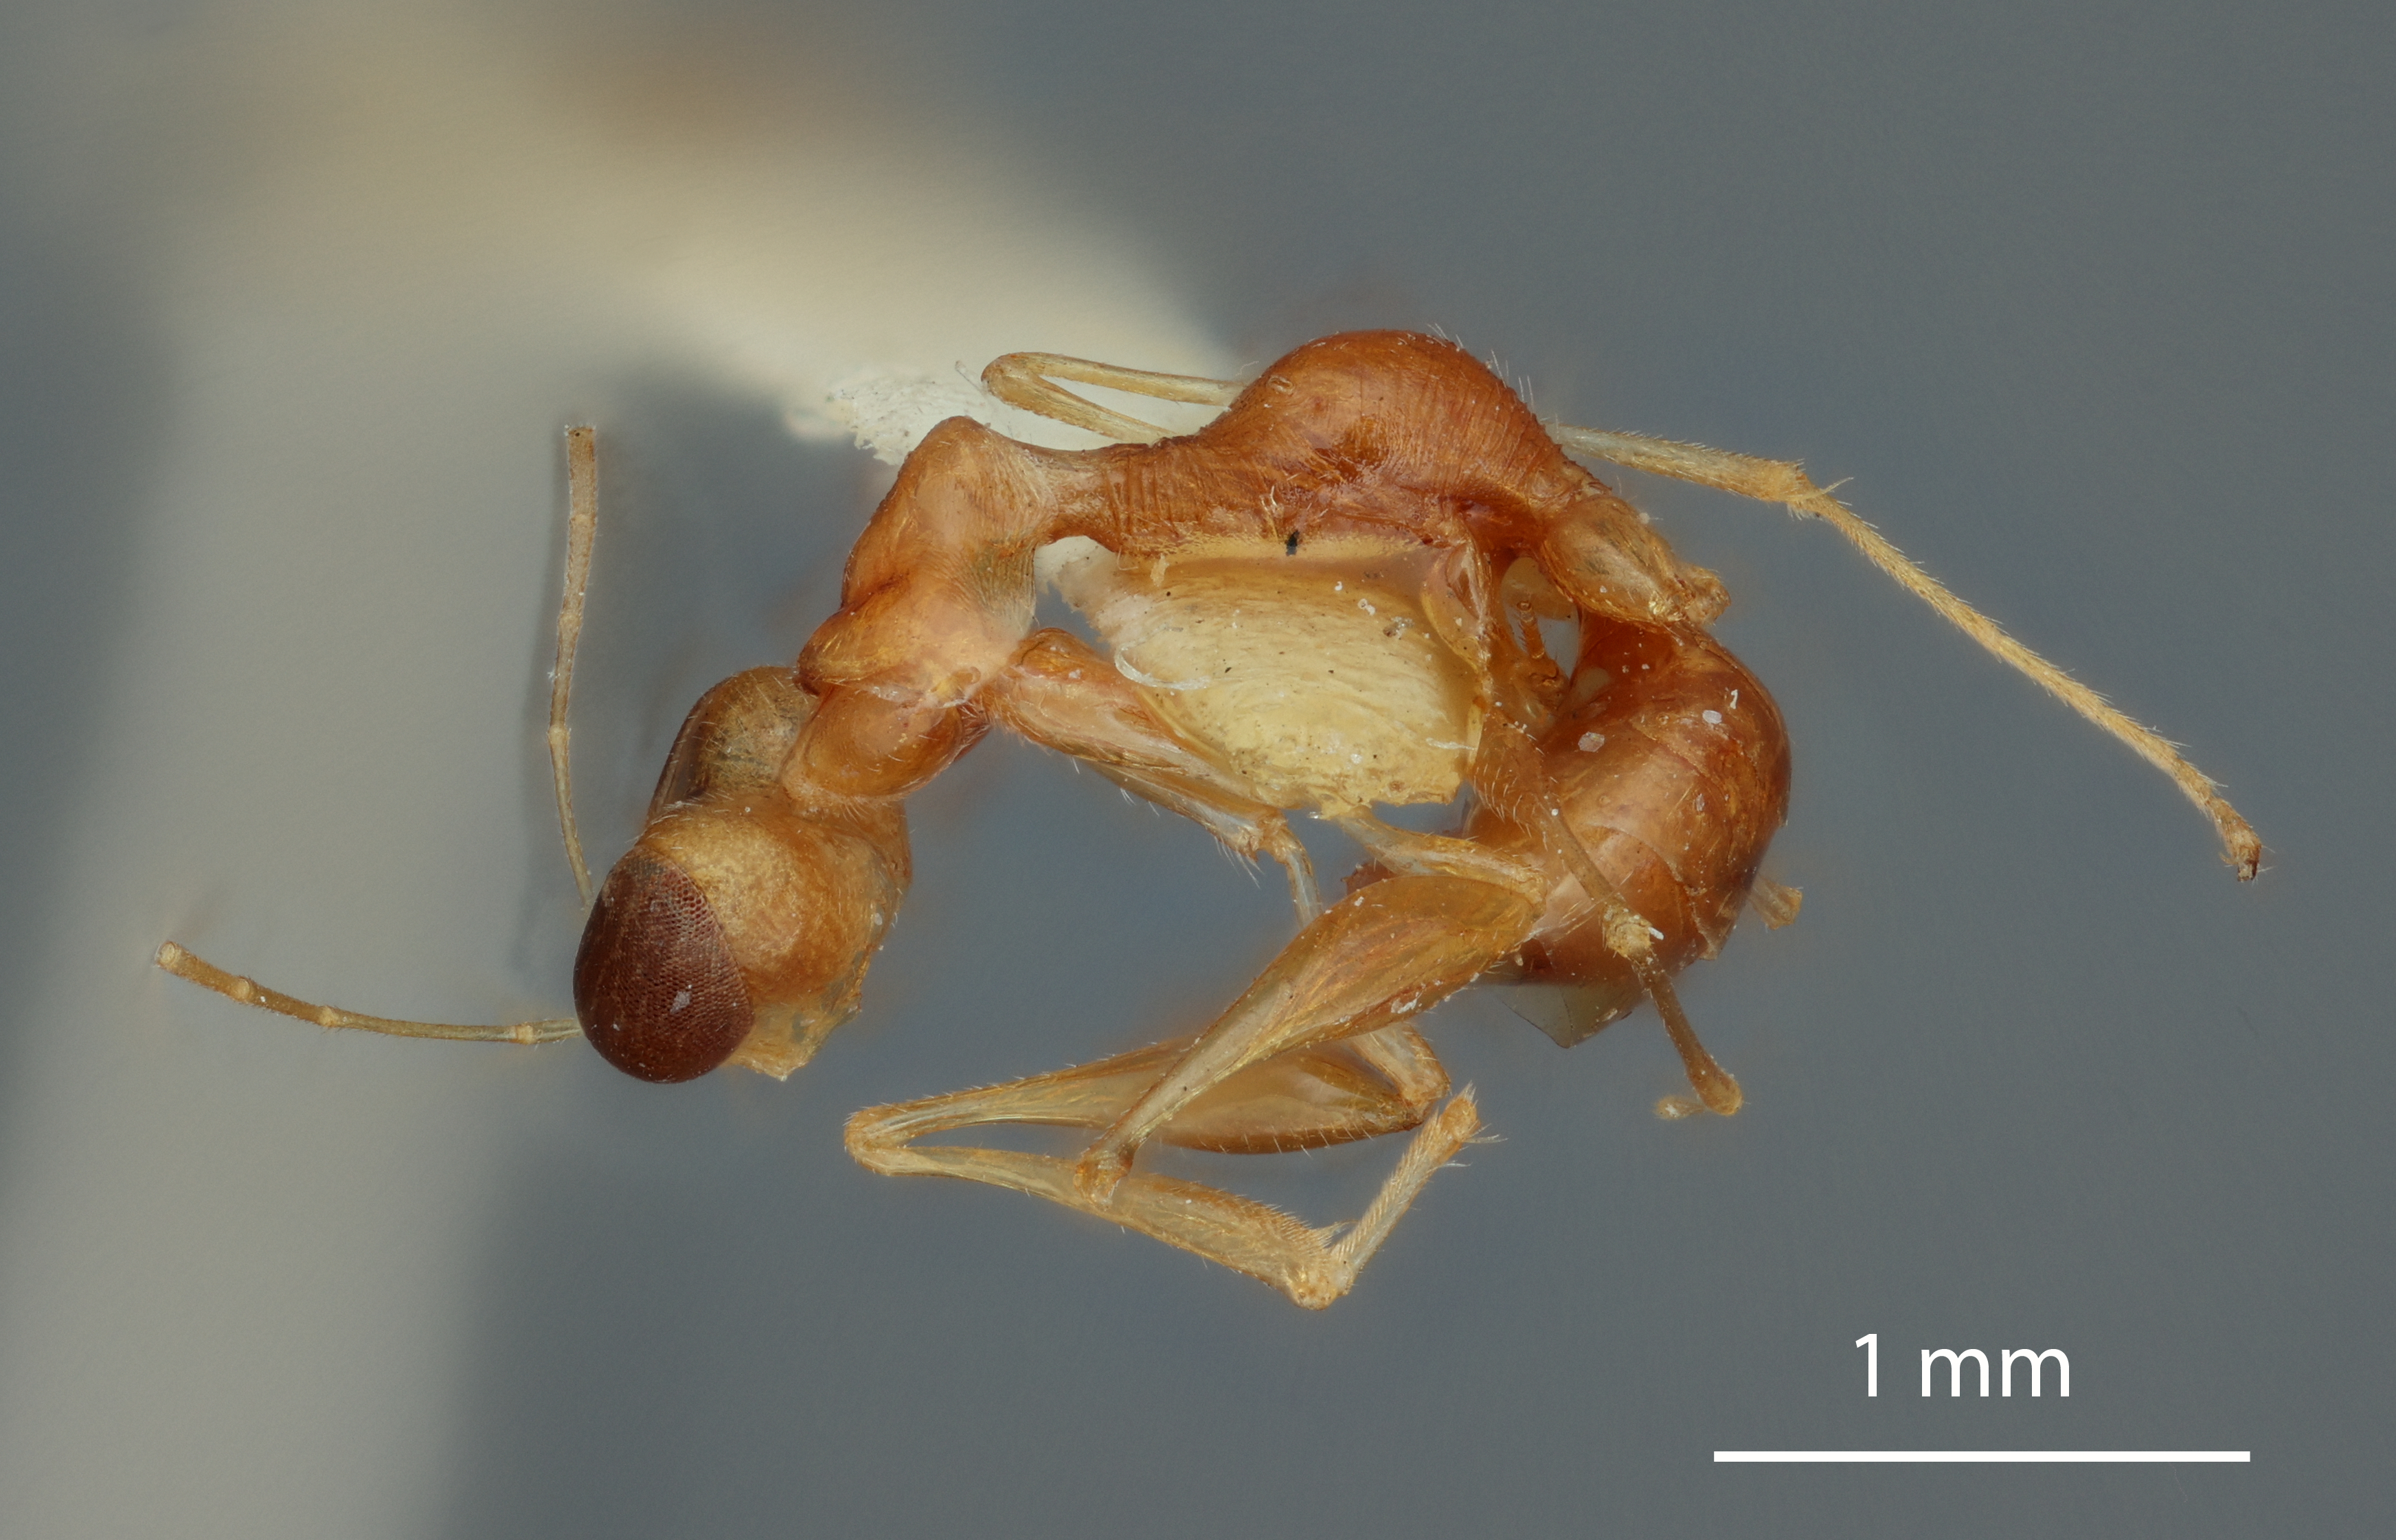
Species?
Gonatopus curriei
